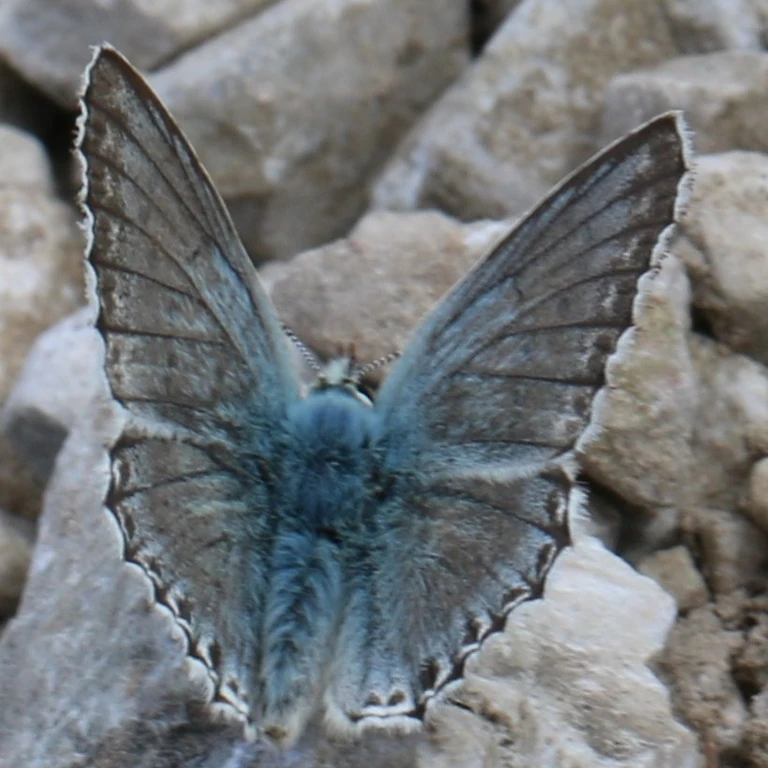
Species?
Lysandra coridon
